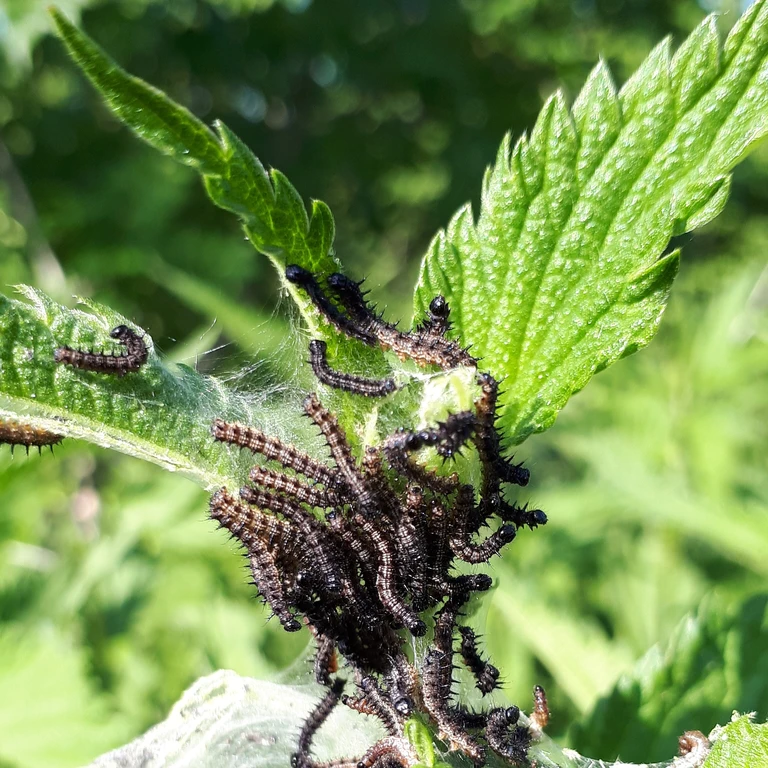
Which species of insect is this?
Aglais urticae
